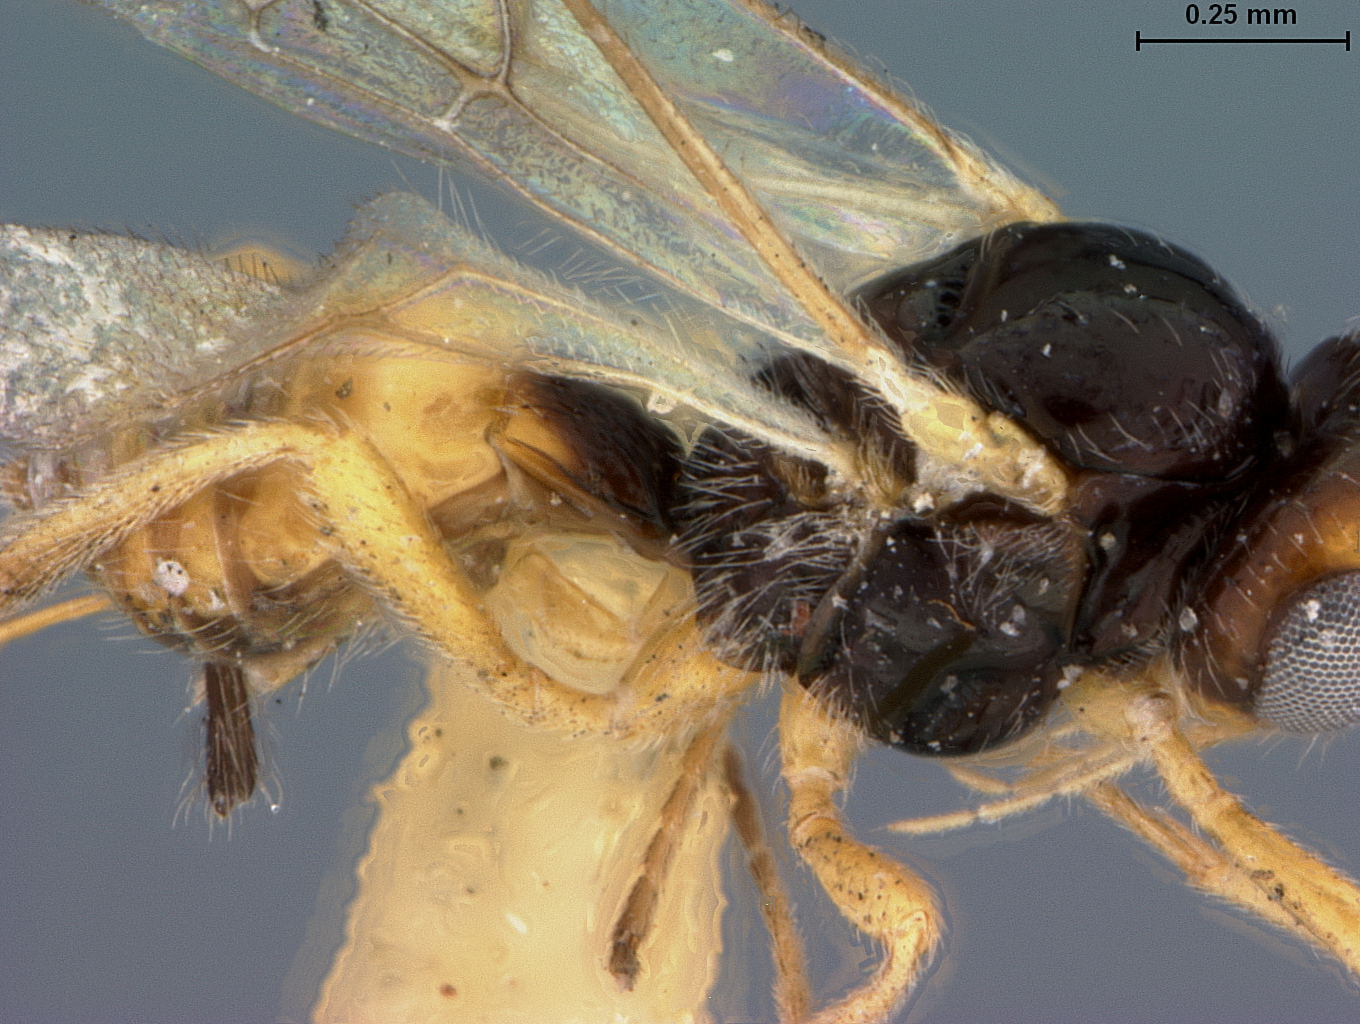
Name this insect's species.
Opius ornatigaster
